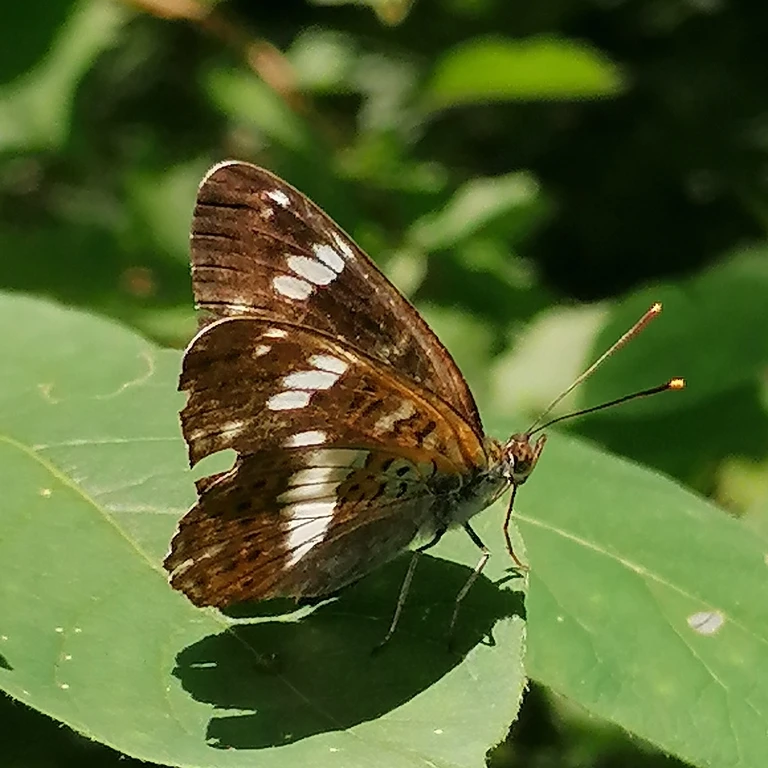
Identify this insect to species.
Limenitis camilla (also Ladoga camilla)
